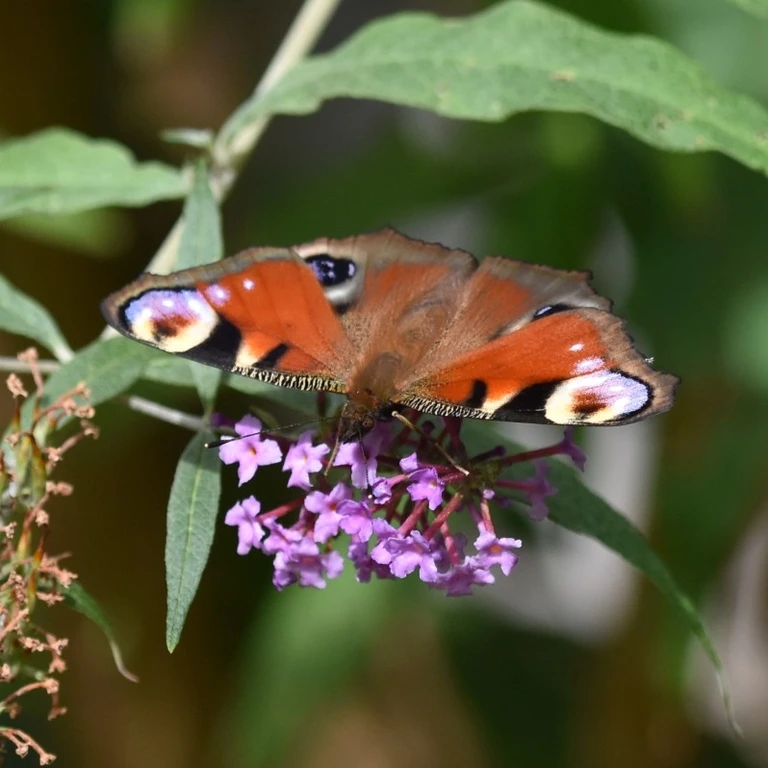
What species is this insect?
Aglais io
